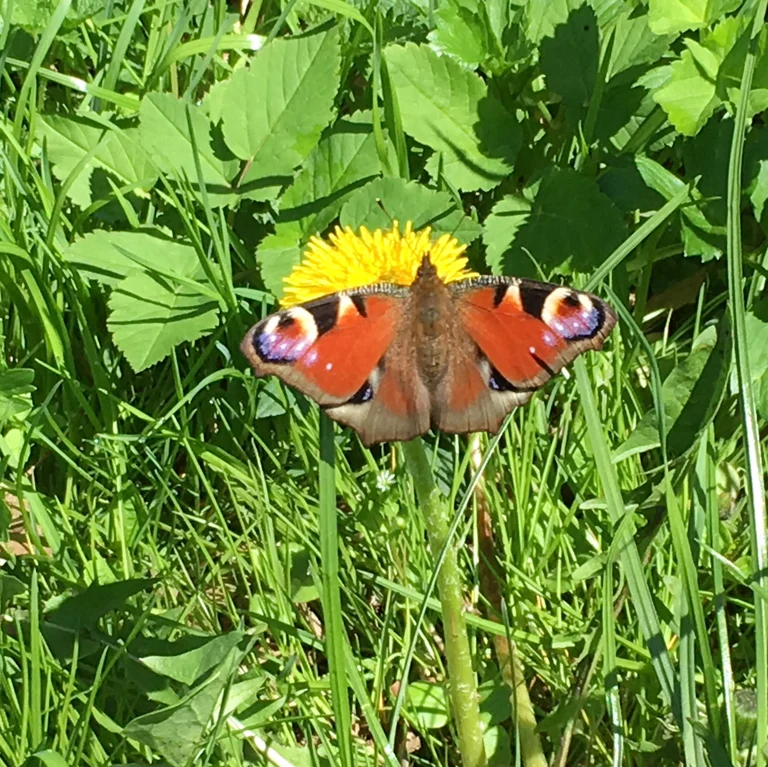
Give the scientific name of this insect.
Aglais io
